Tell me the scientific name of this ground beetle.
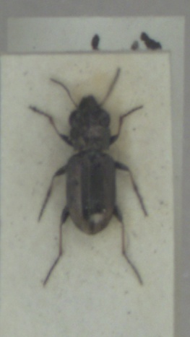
Notiophilus biguttatus
